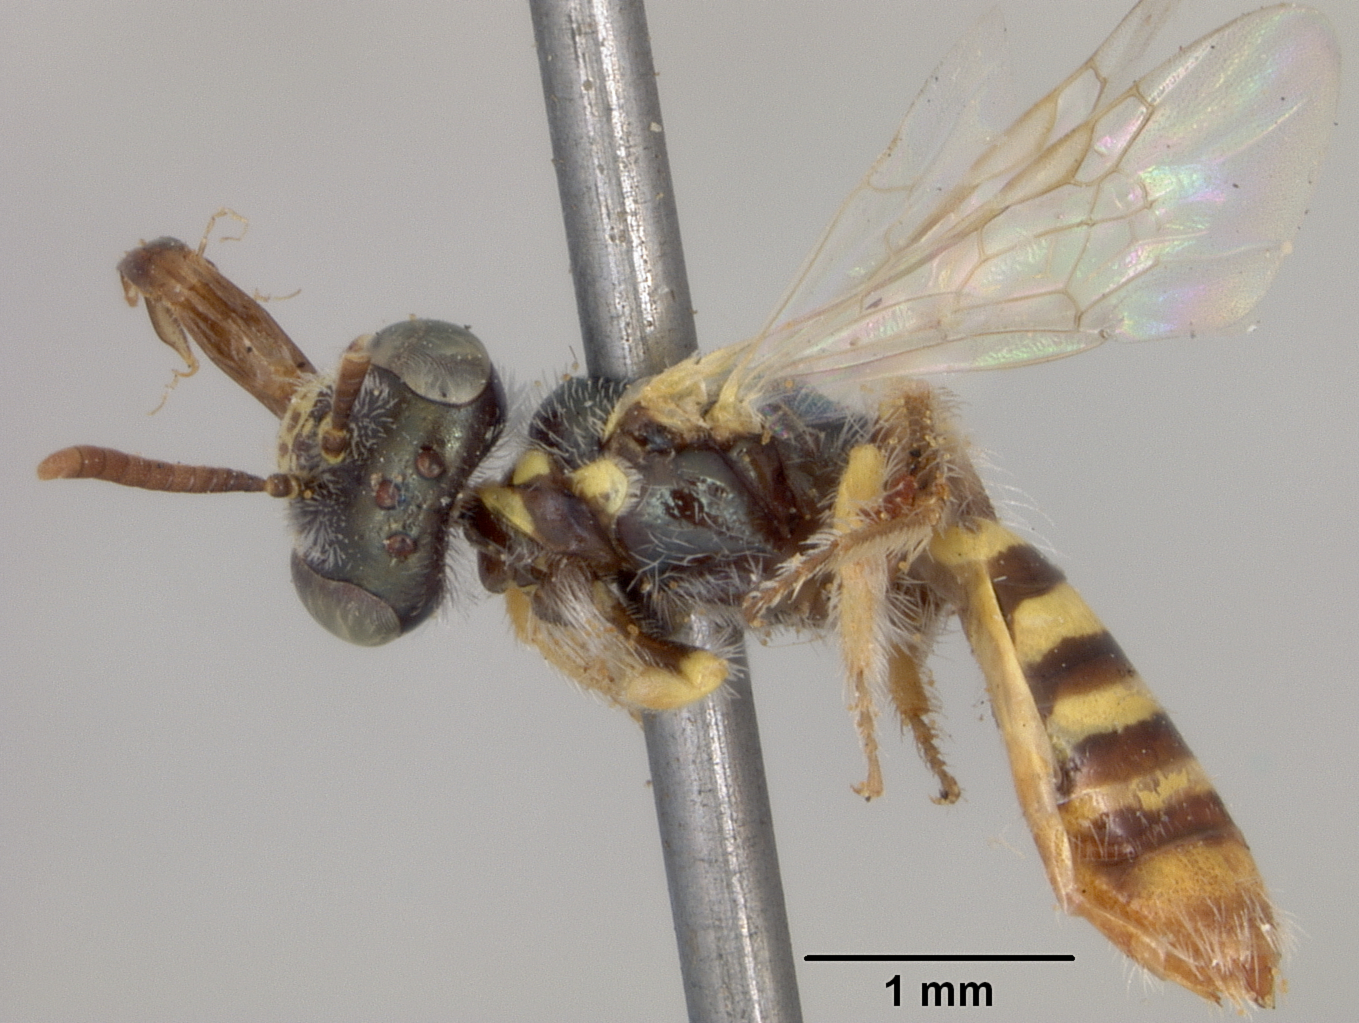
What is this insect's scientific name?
Perdita heliotropii
